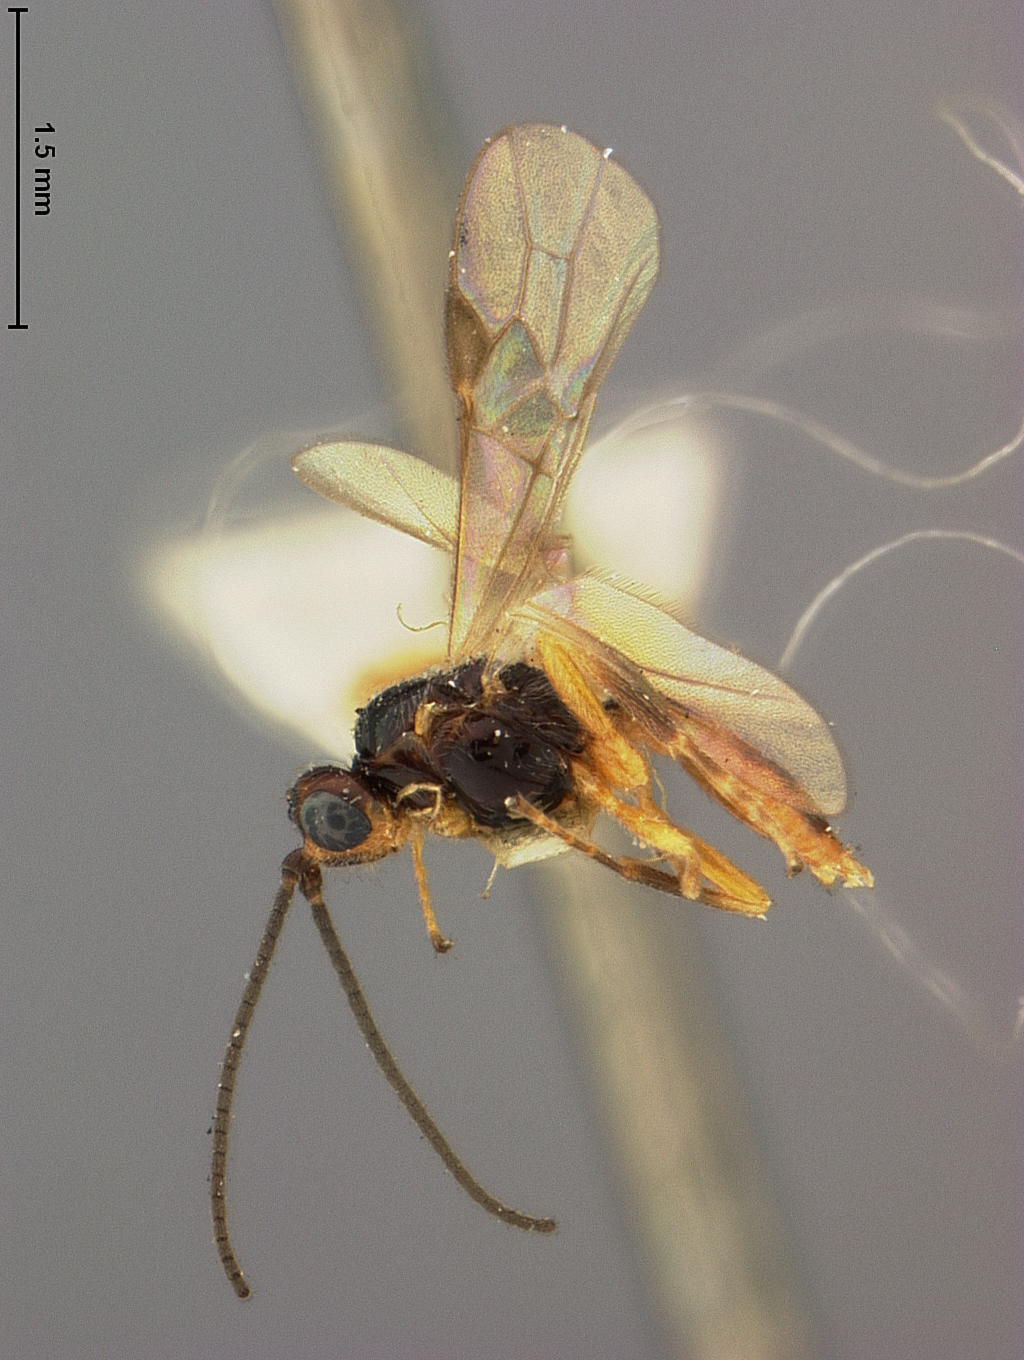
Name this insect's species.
Bracon cookii
